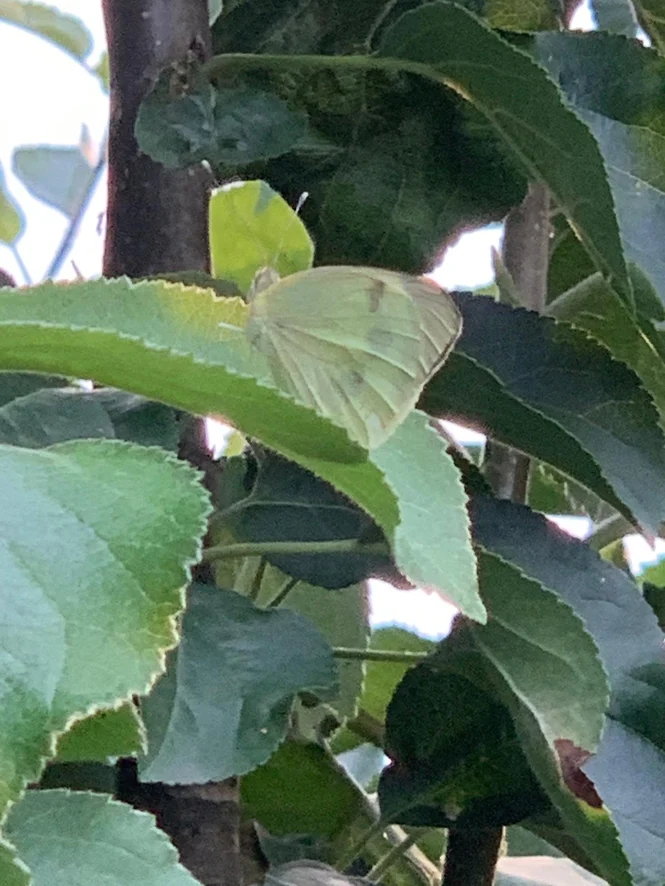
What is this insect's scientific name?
Pieris brassicae
